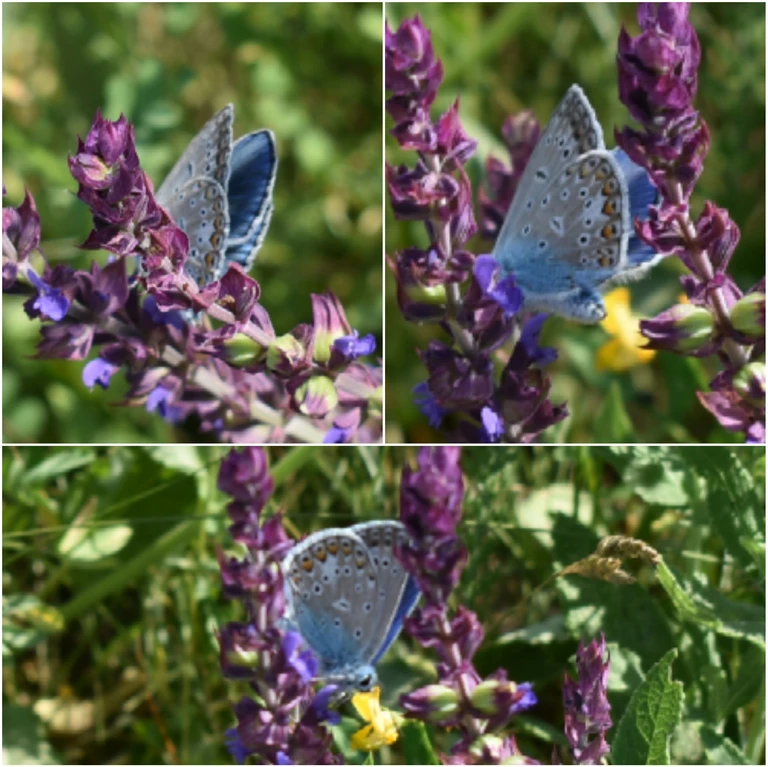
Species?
Polyommatus icarus
